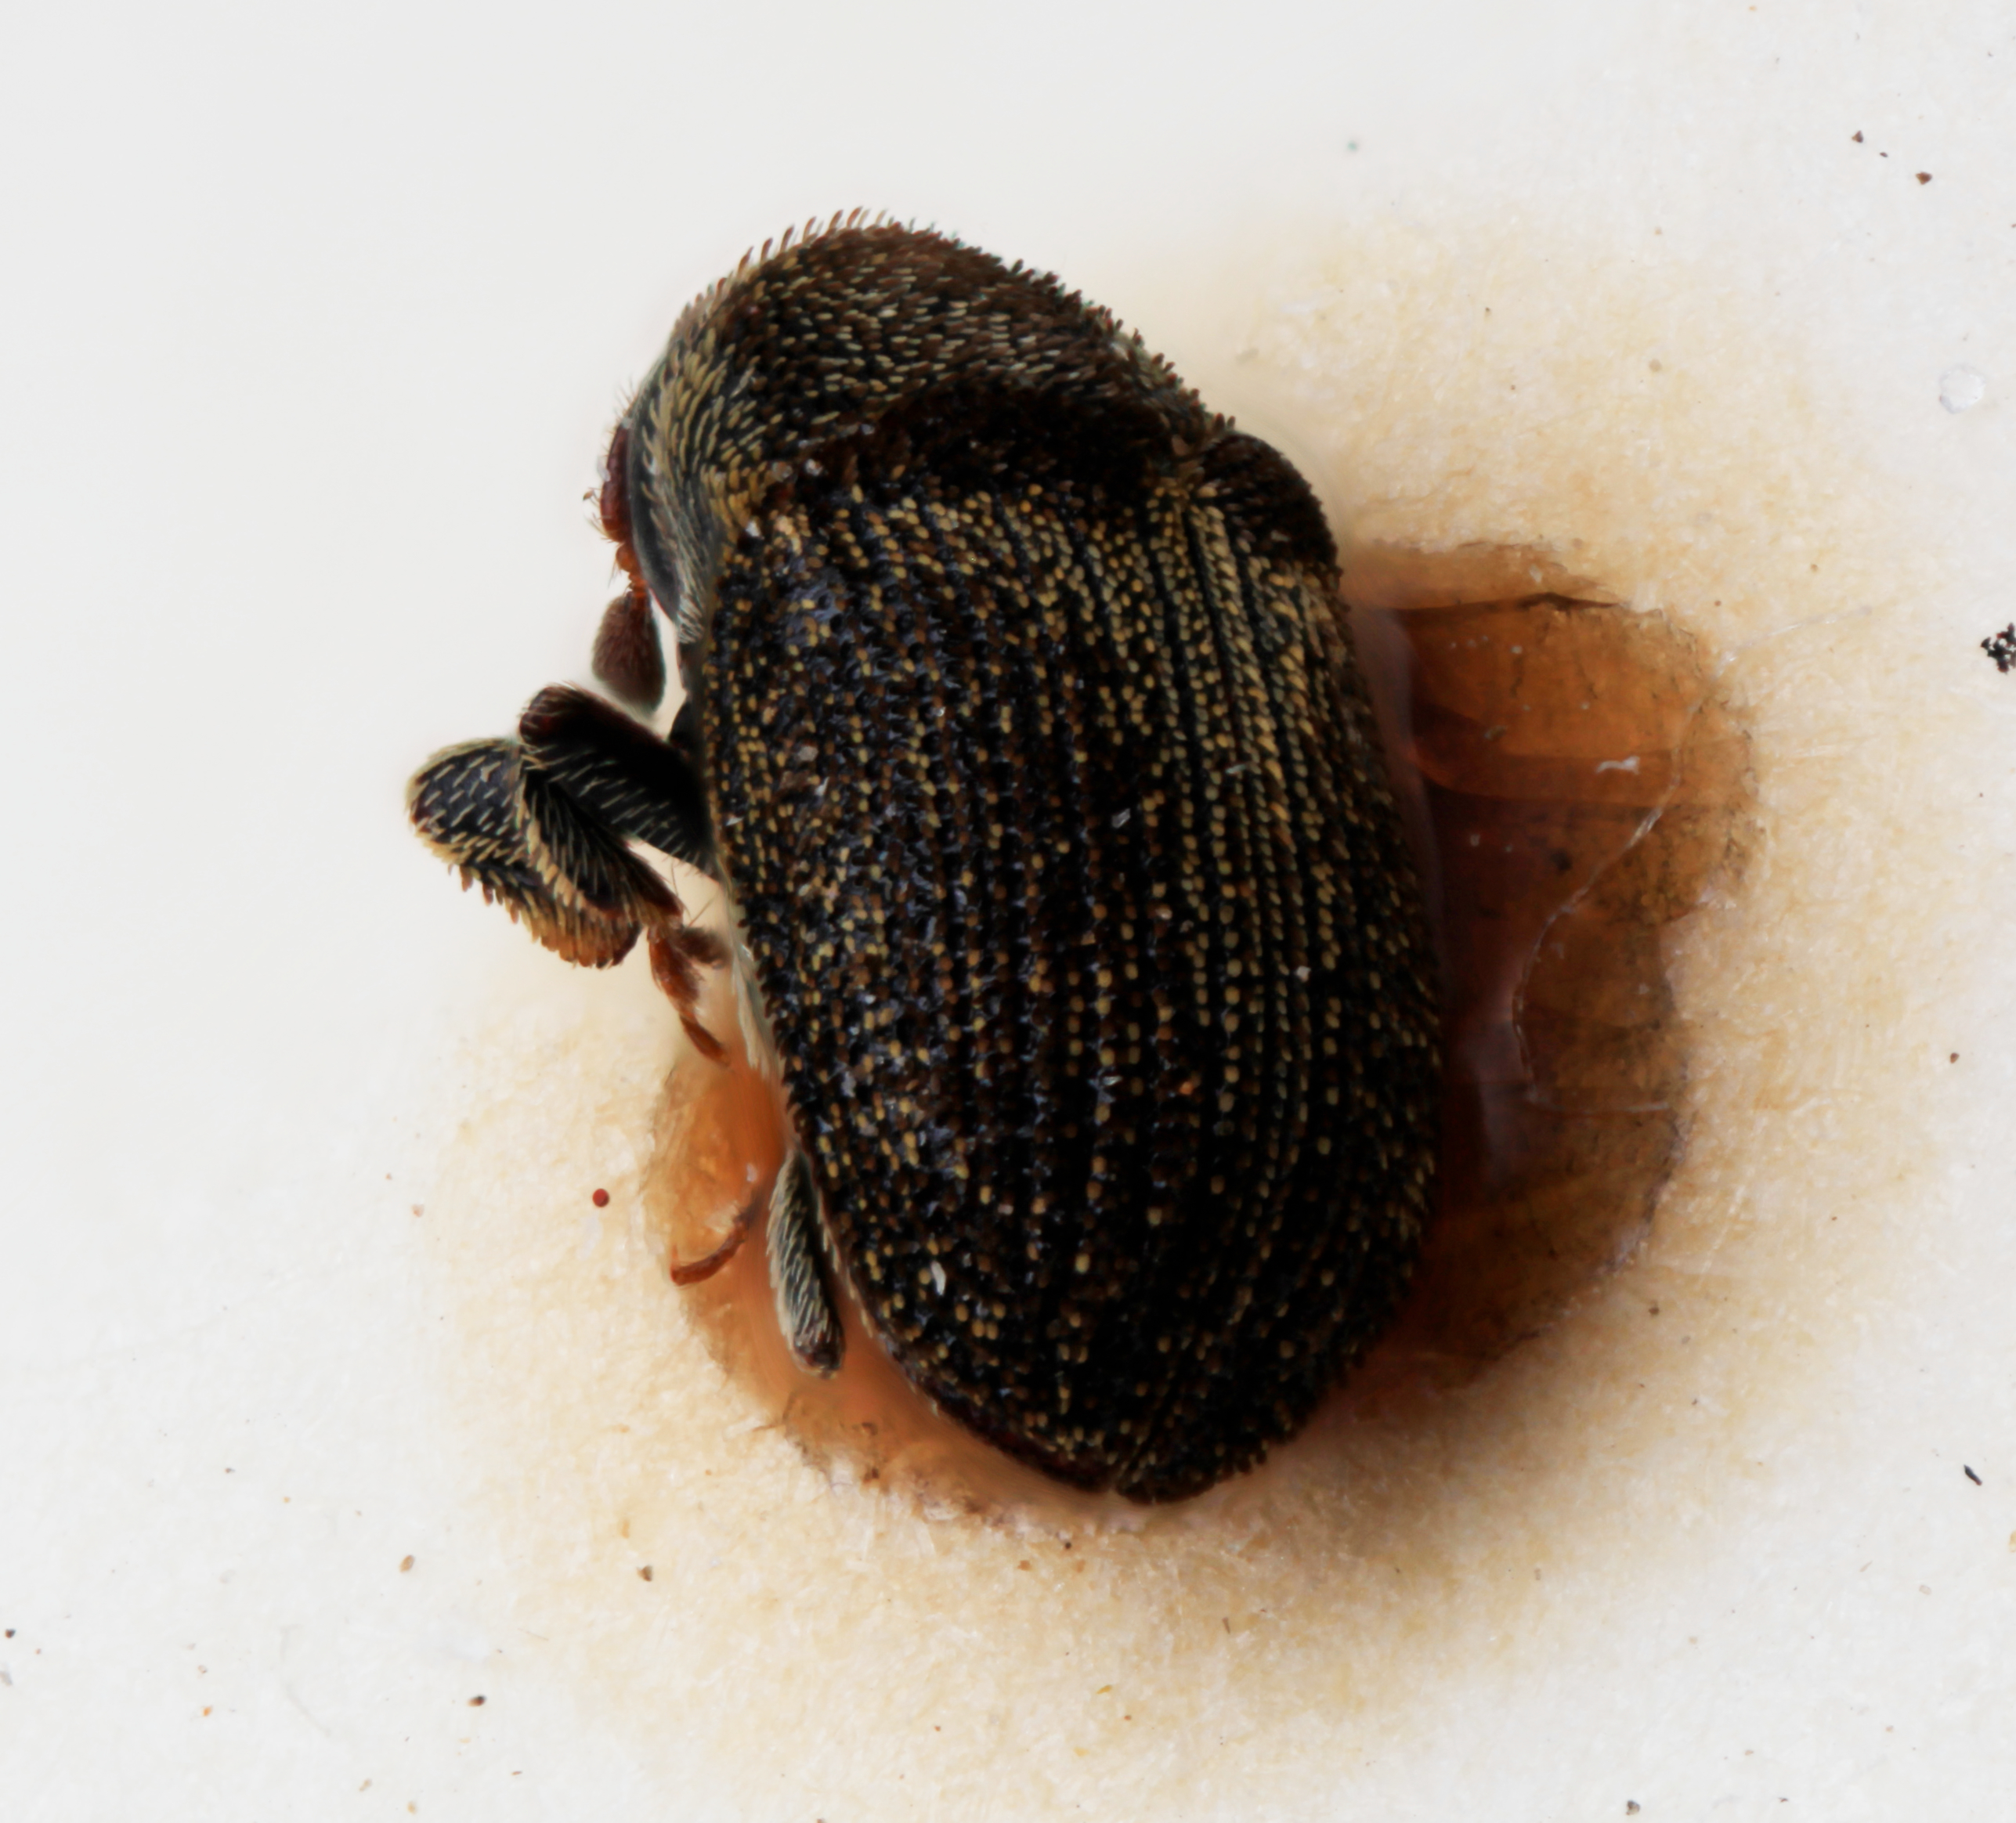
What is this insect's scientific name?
Xylechinus tuberculifer
